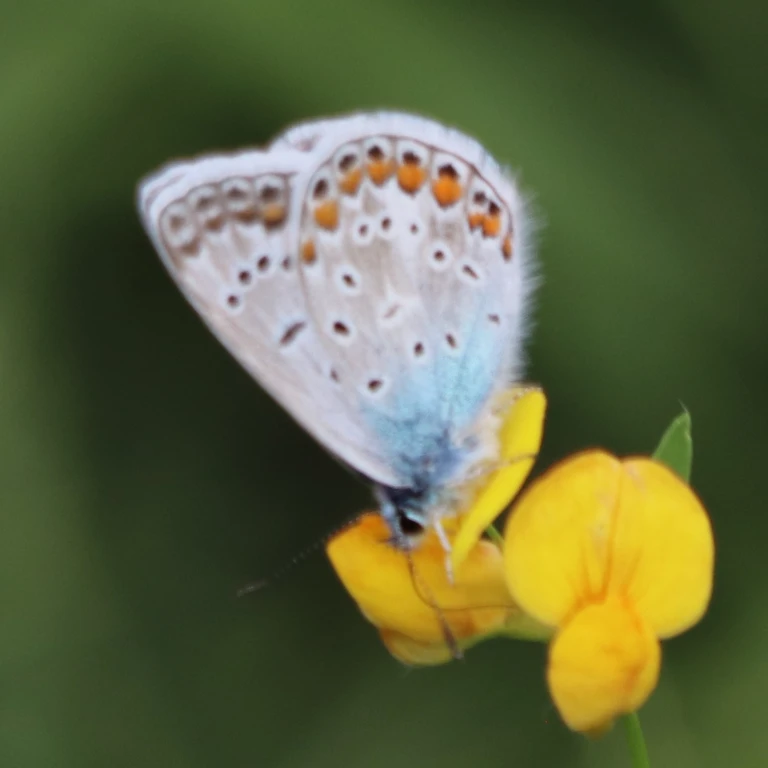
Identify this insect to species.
Polyommatus icarus
